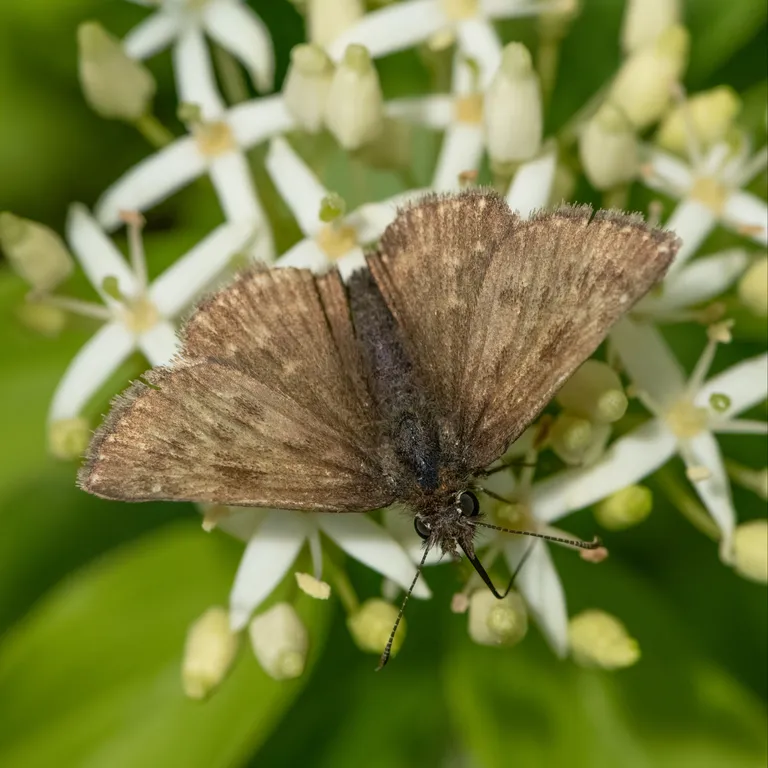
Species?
Erynnis tages
